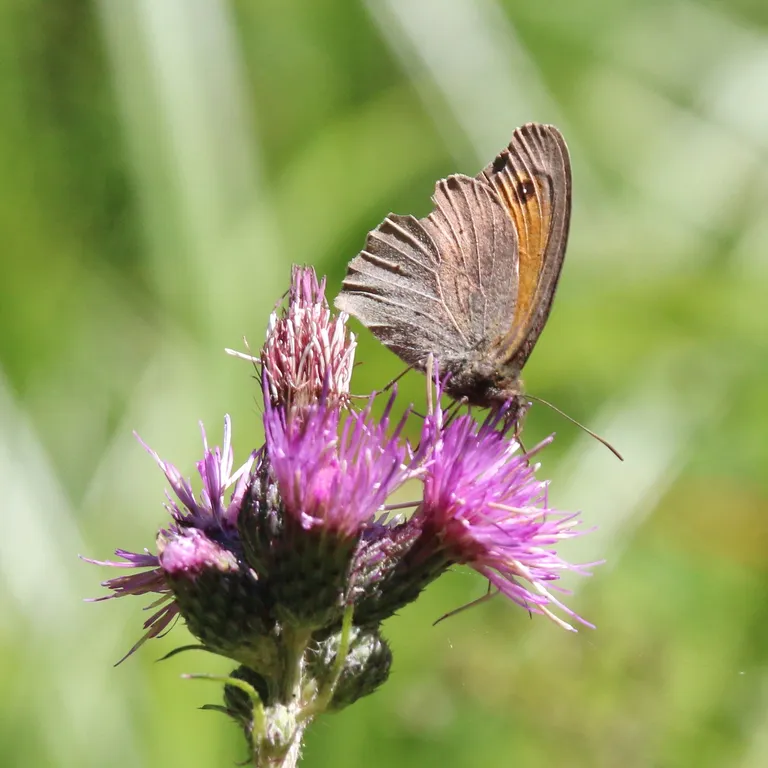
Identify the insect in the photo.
Maniola jurtina
